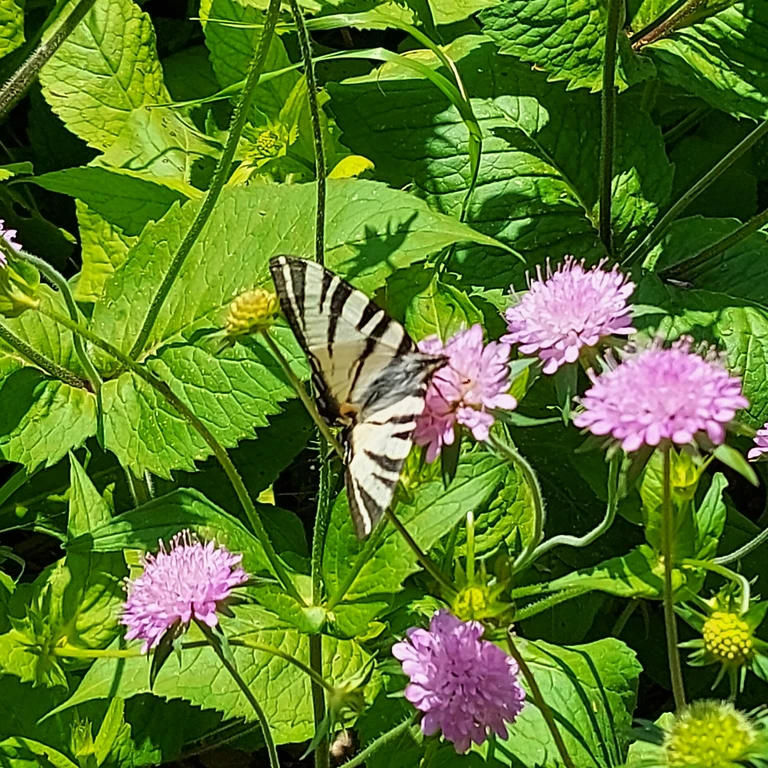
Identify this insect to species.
Iphiclides podalirius
